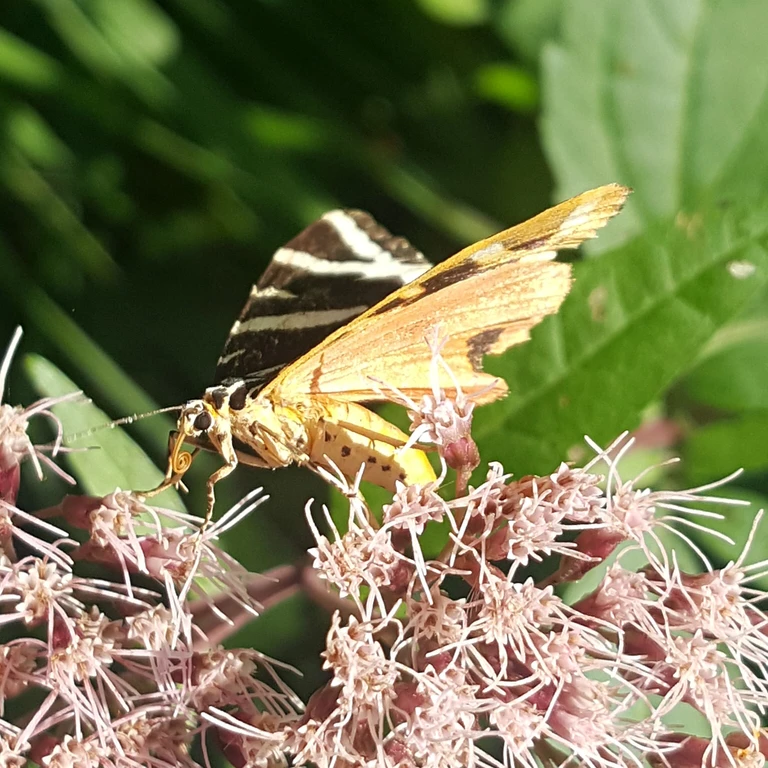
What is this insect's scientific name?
Euplagia quadripunctaria
